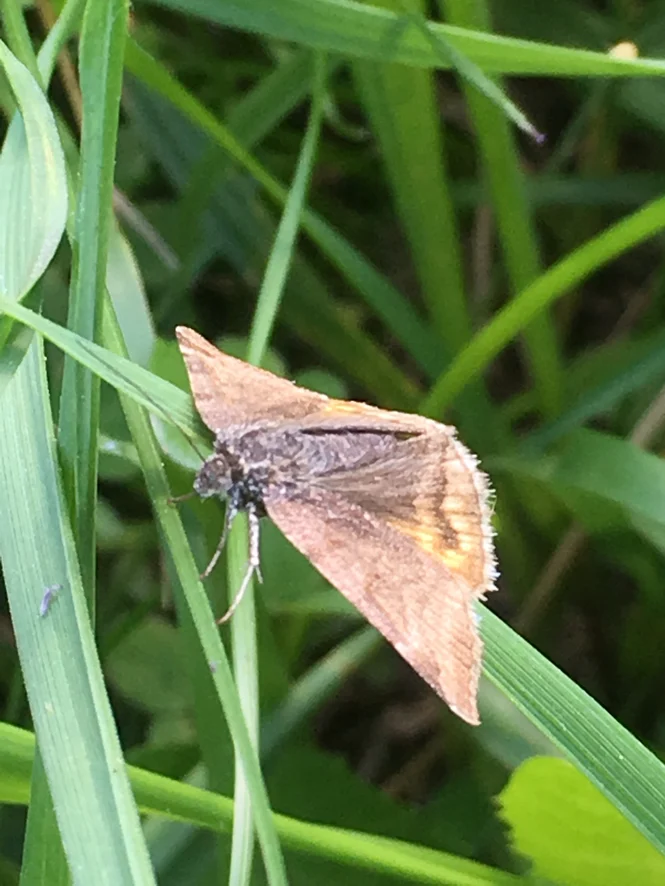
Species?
Euclidia glyphica
